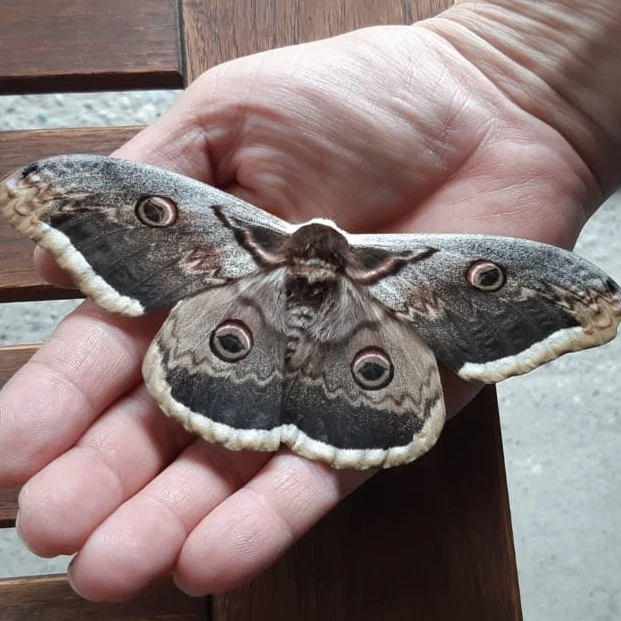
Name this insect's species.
Saturnia pyri
